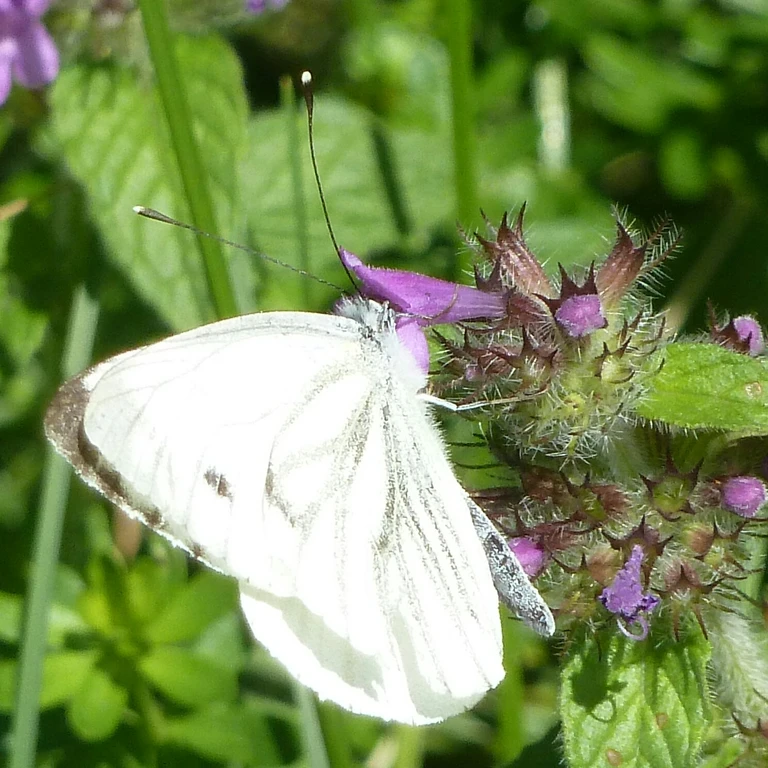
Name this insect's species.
Pieris napi
